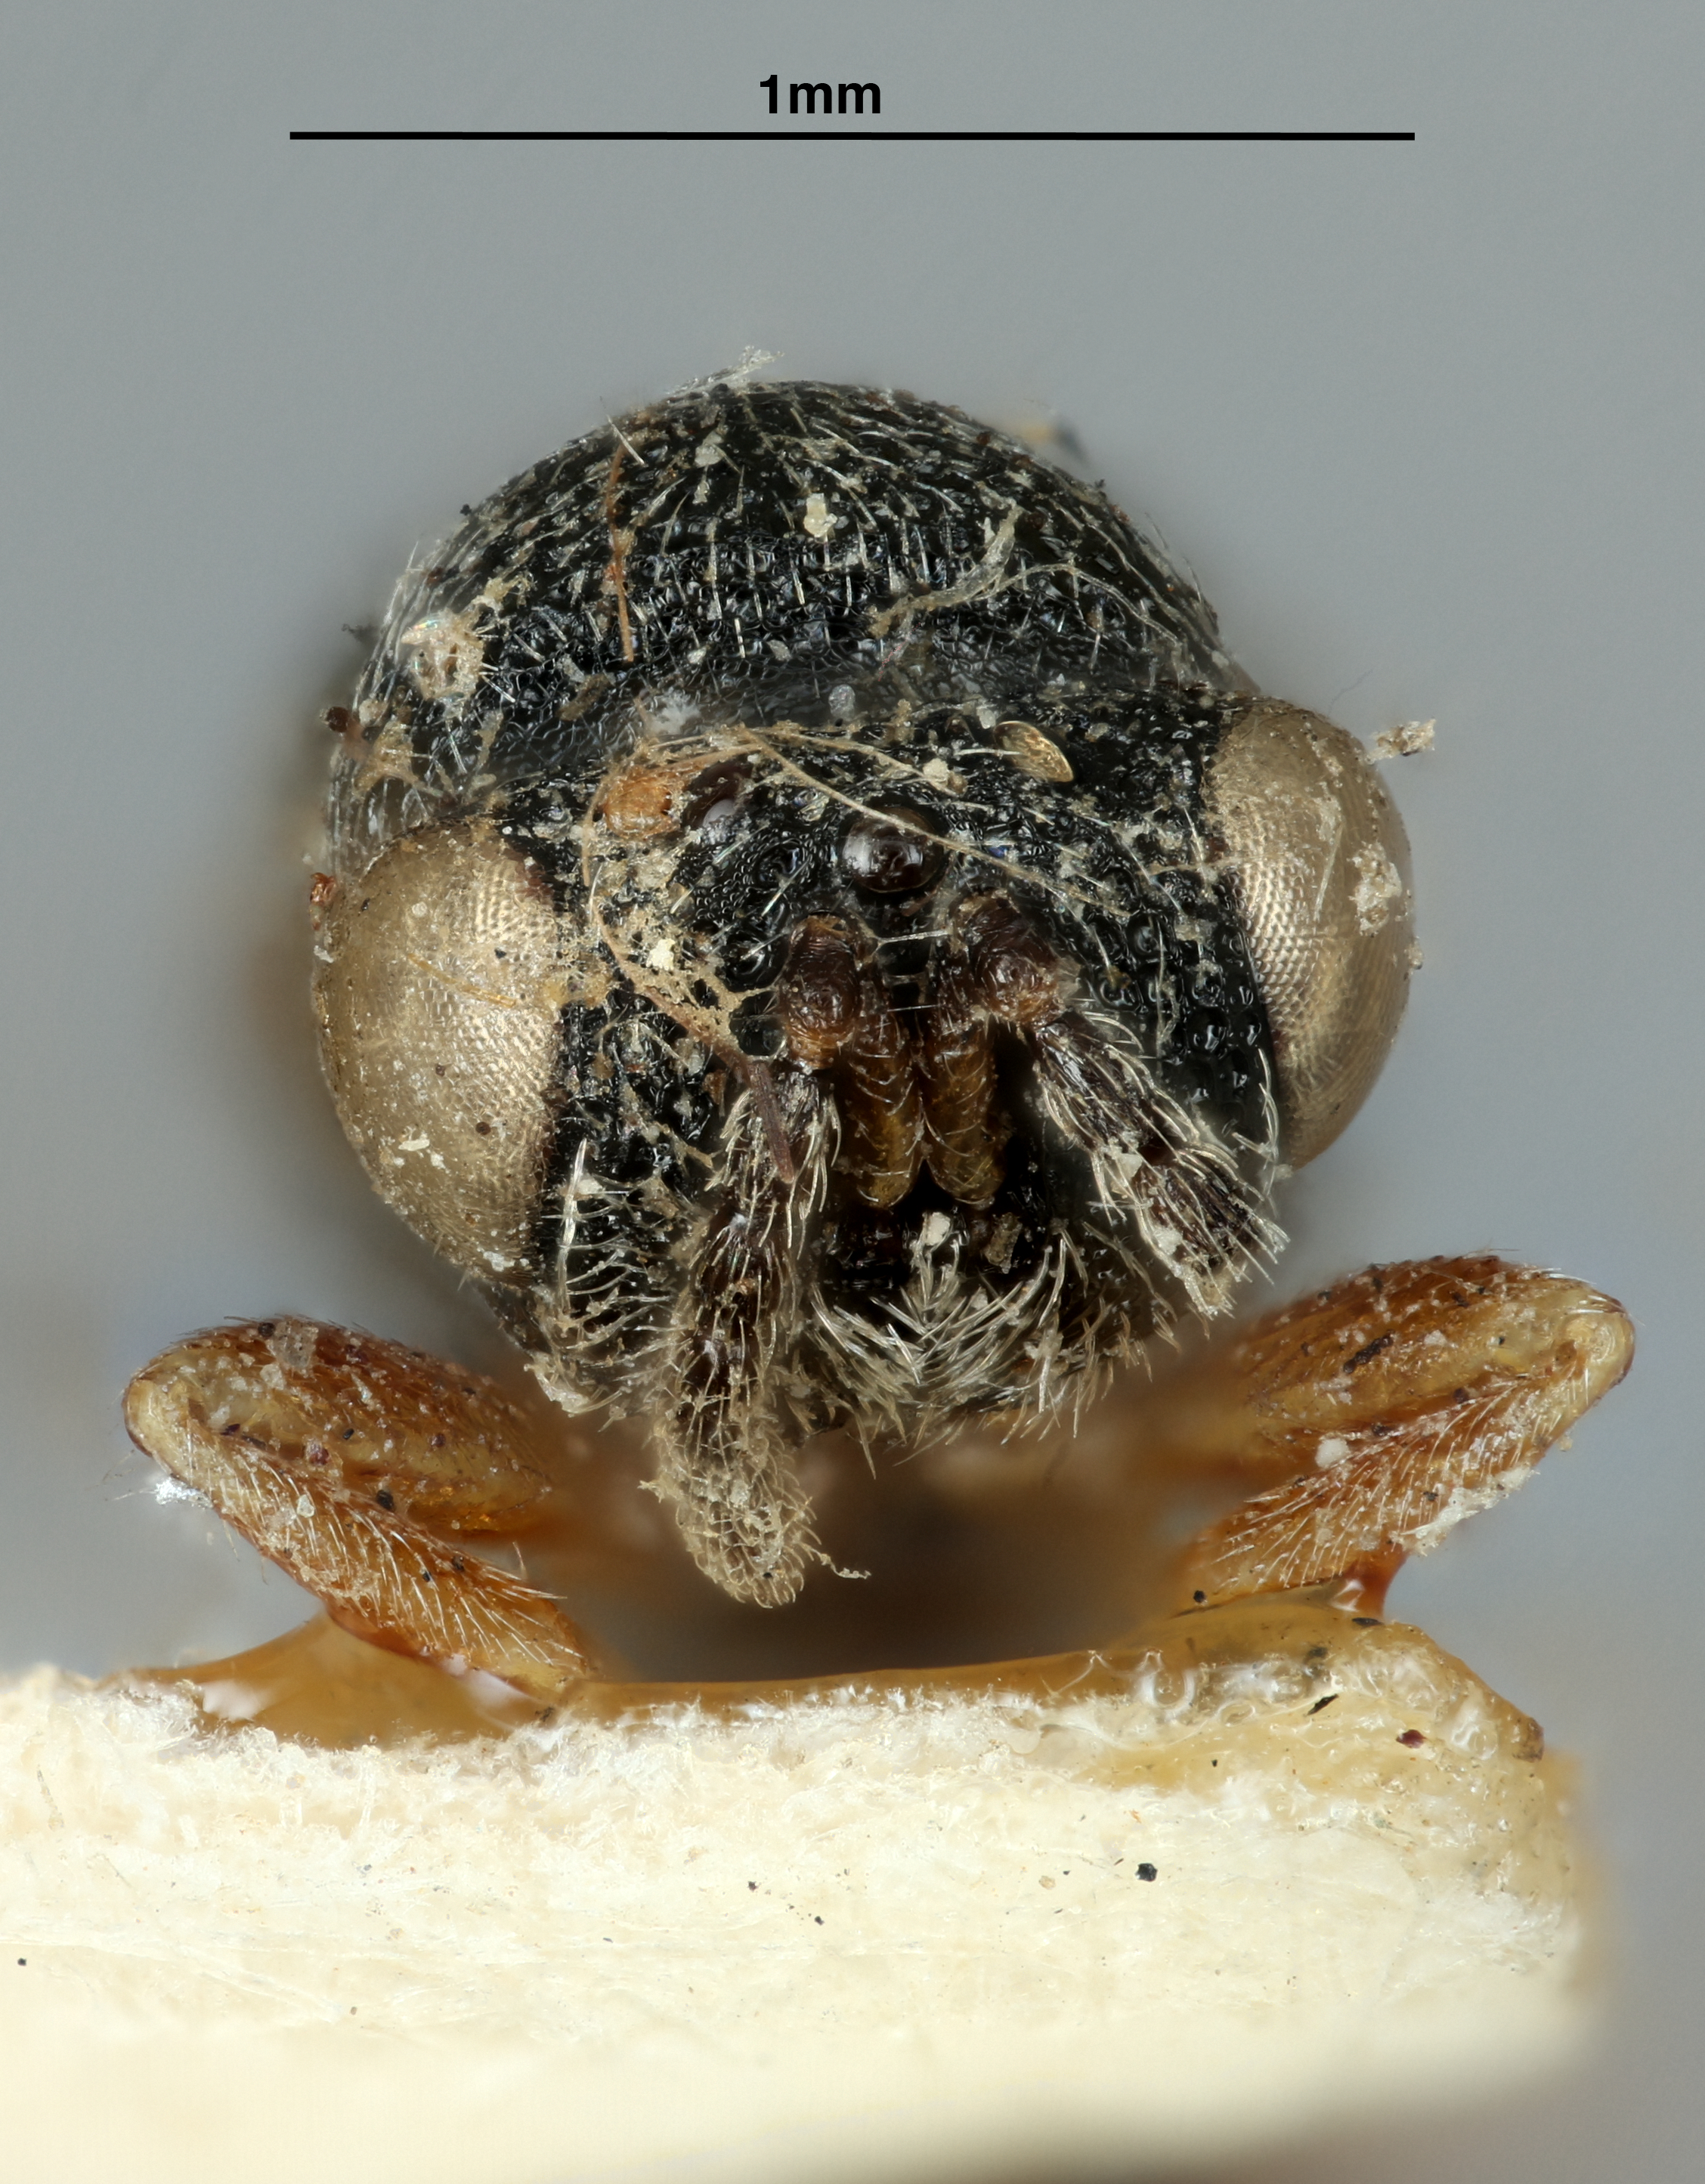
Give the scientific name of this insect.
Eurytoma succinipedis
